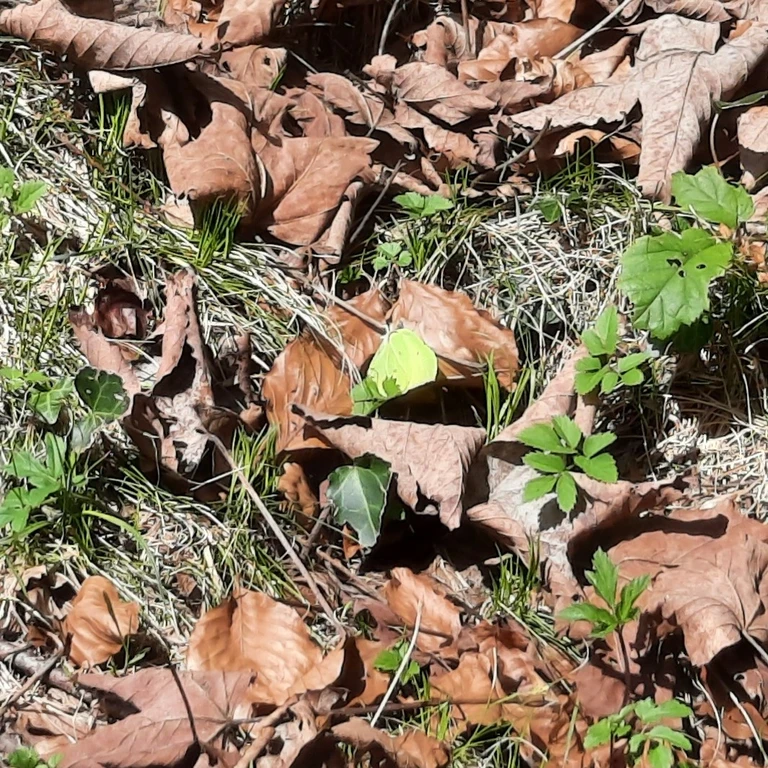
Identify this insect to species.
Gonepteryx rhamni
